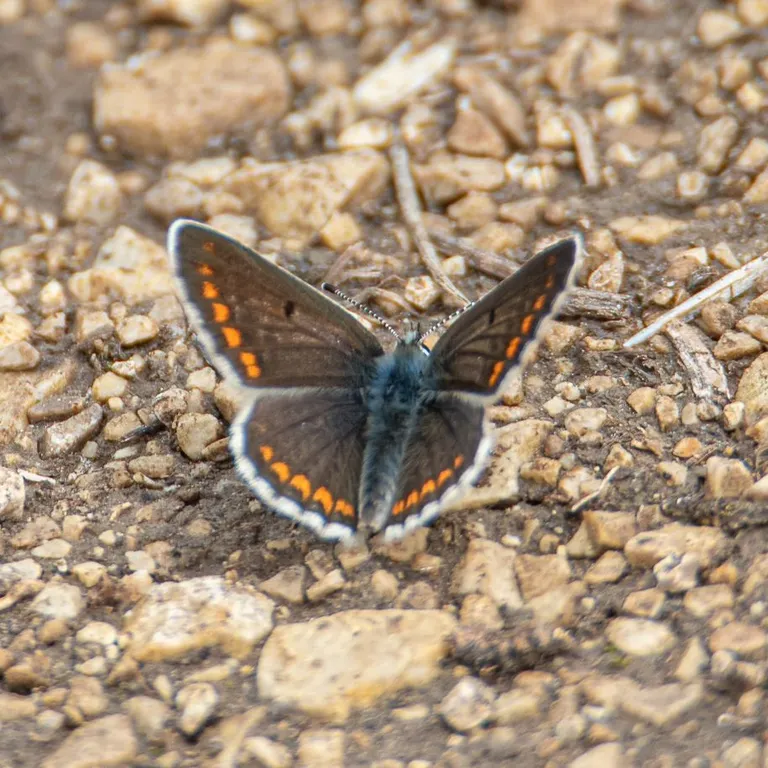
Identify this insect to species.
Aricia agestis/artaxerxes
